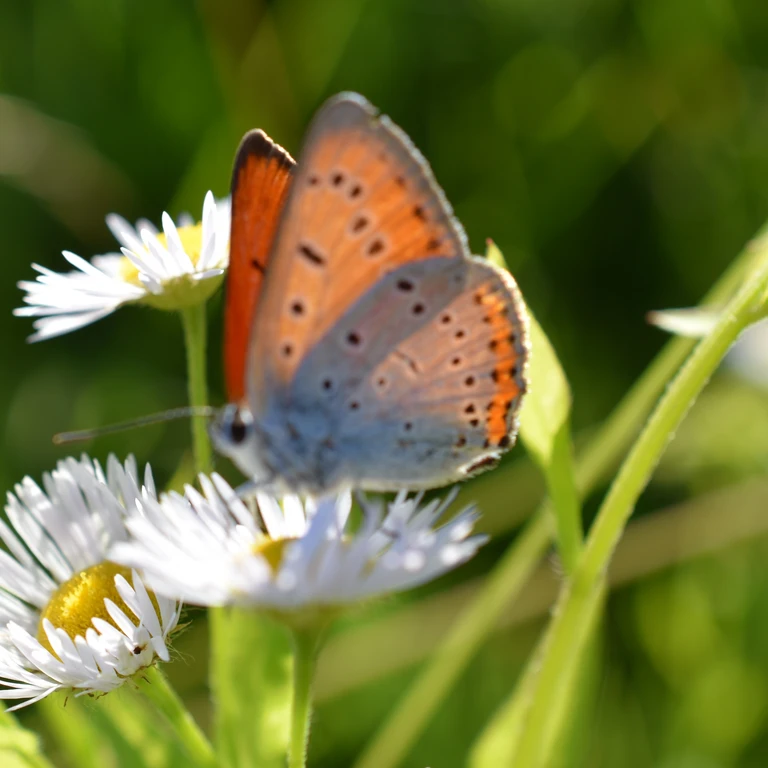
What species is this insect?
Lycaena dispar
